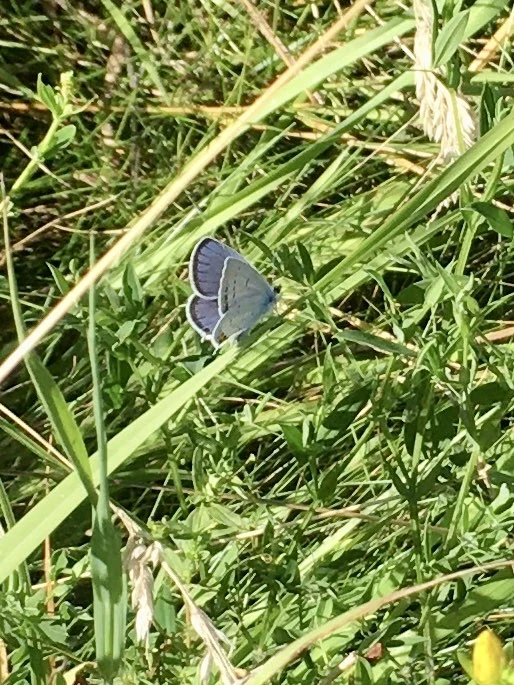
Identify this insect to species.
Cupido argiades (also Elkalyce argiades)
